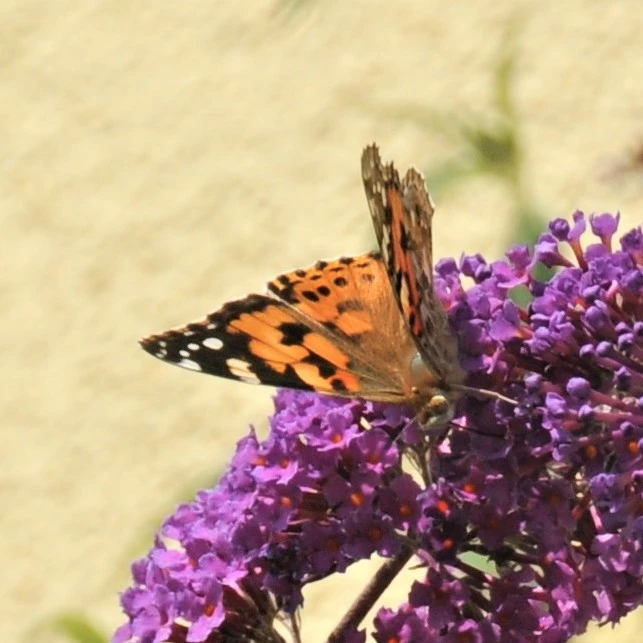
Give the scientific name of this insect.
Vanessa cardui
